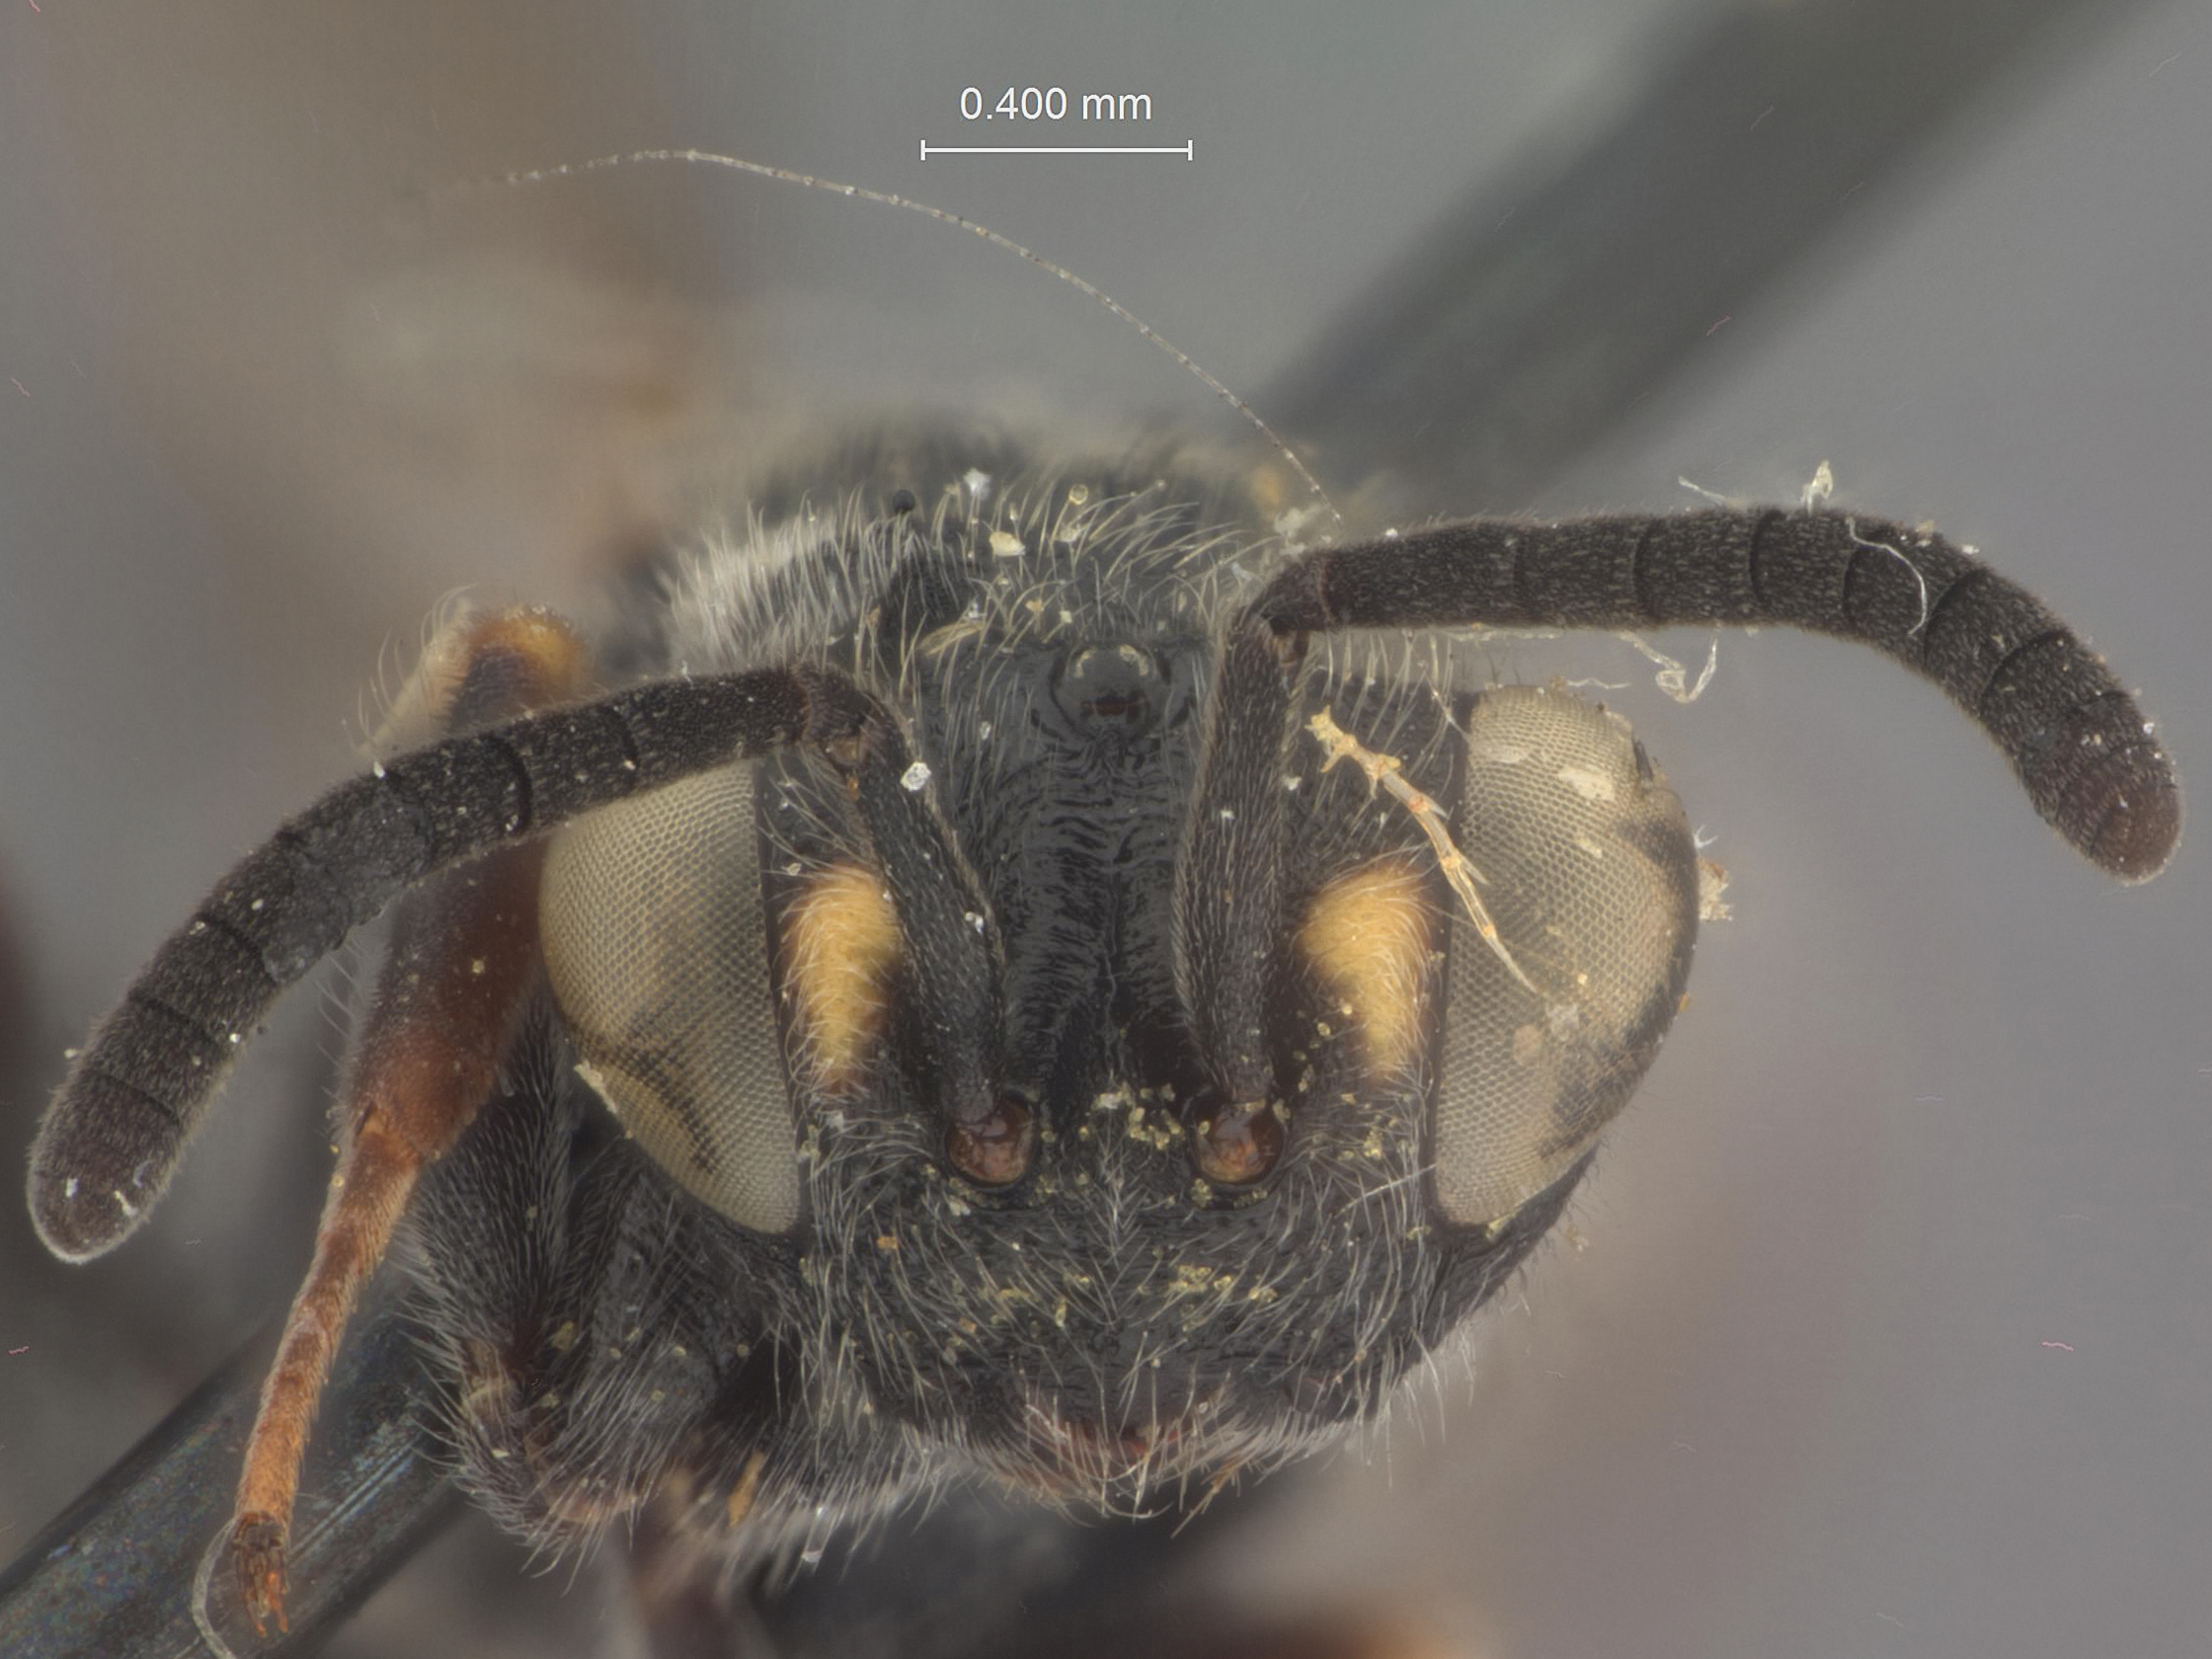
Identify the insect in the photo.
Chalcis neptis
